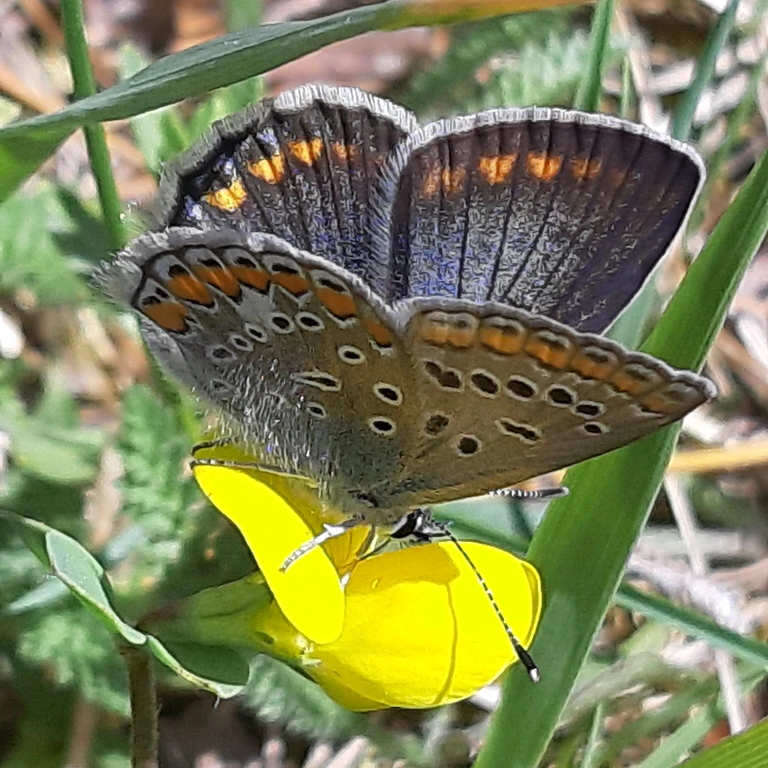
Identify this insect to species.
Polyommatus icarus
